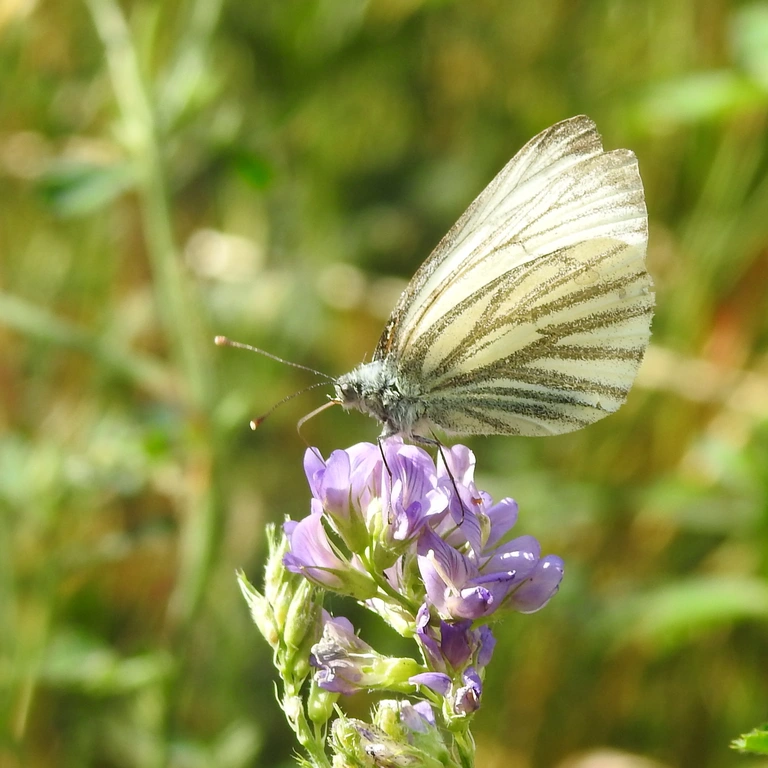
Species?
Pieris napi
